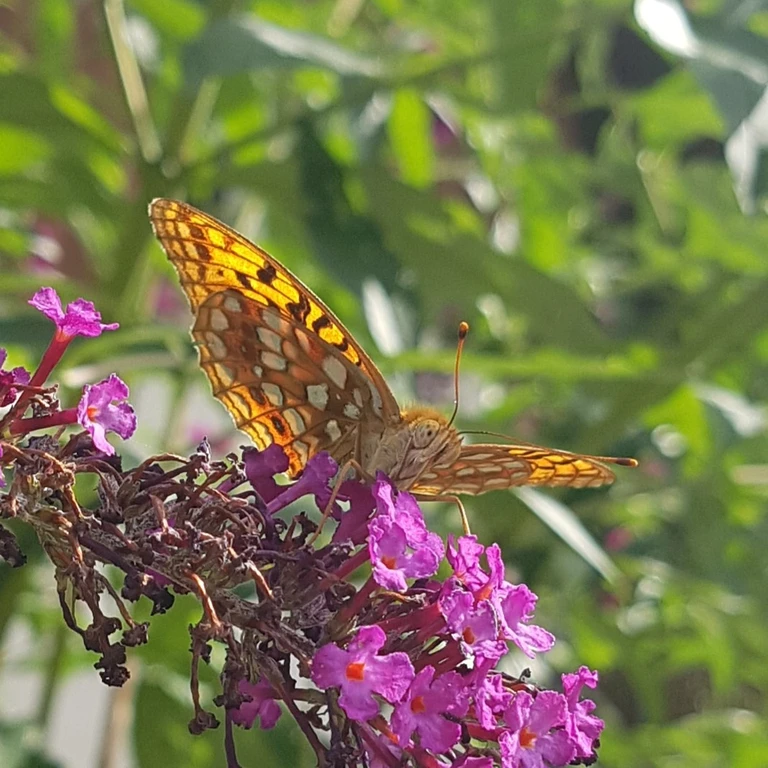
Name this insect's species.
Fabriciana adippe
